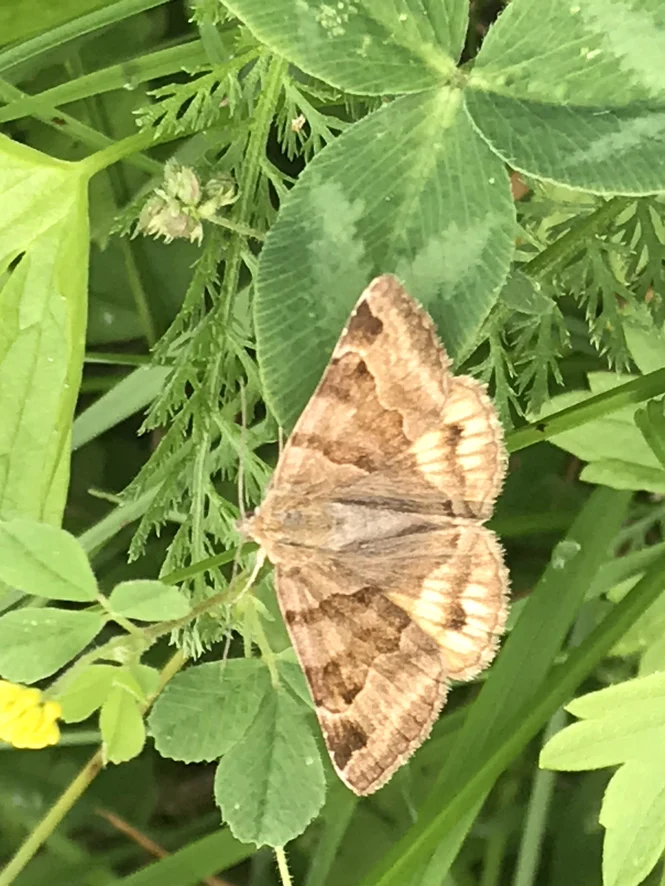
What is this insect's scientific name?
Euclidia glyphica
